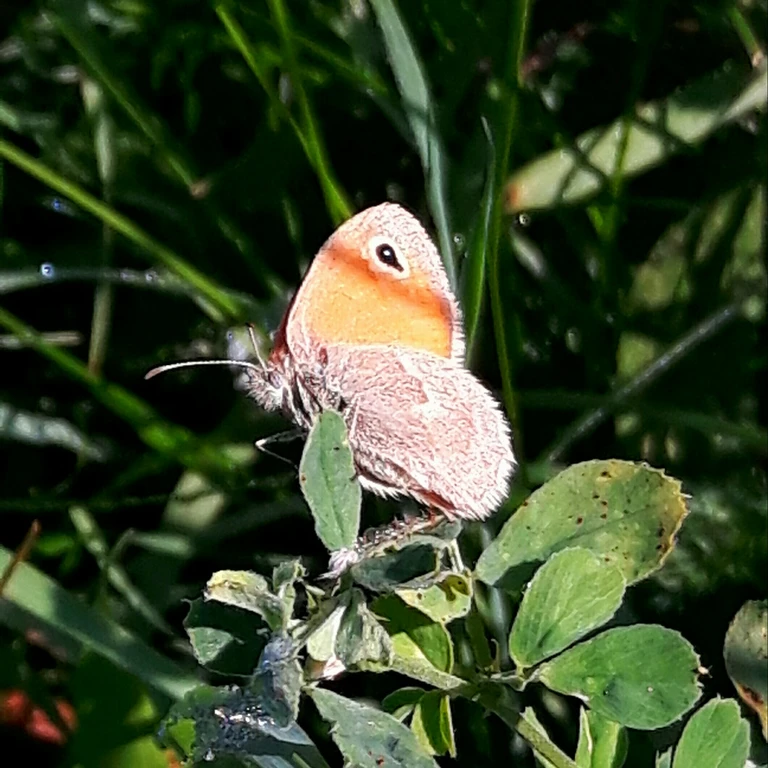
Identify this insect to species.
Coenonympha pamphilus
